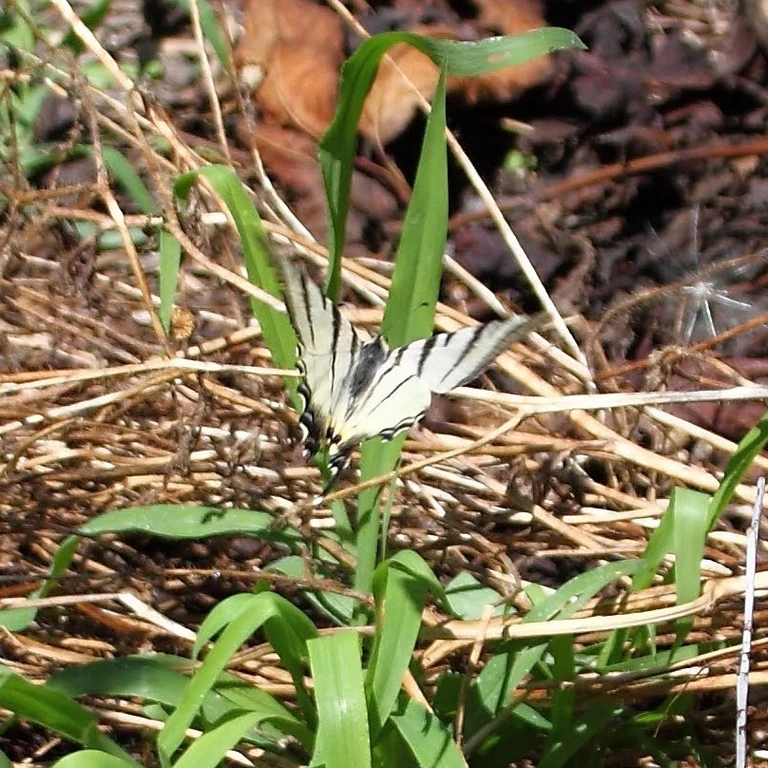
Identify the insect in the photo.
Iphiclides podalirius
